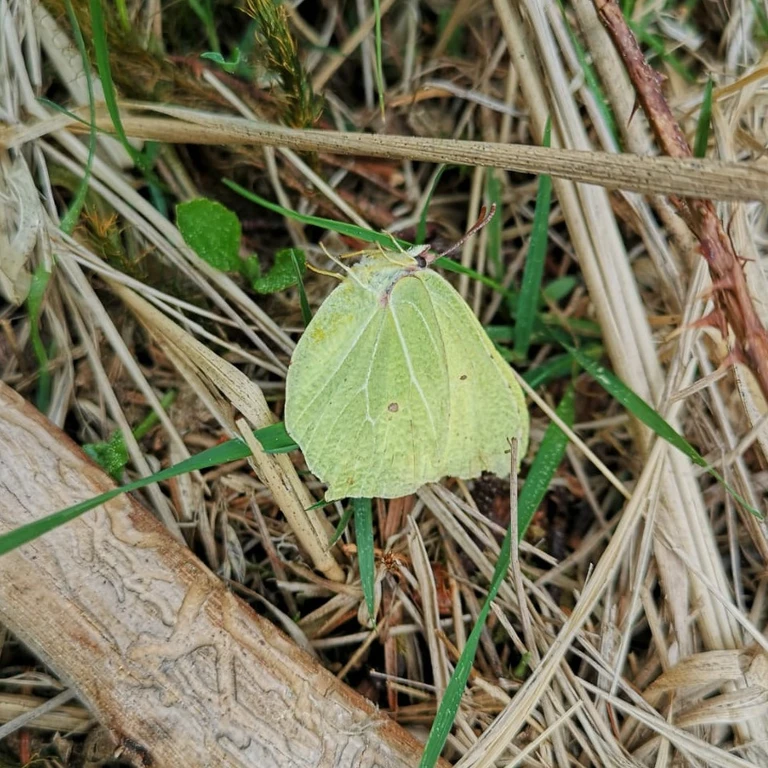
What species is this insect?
Gonepteryx rhamni
